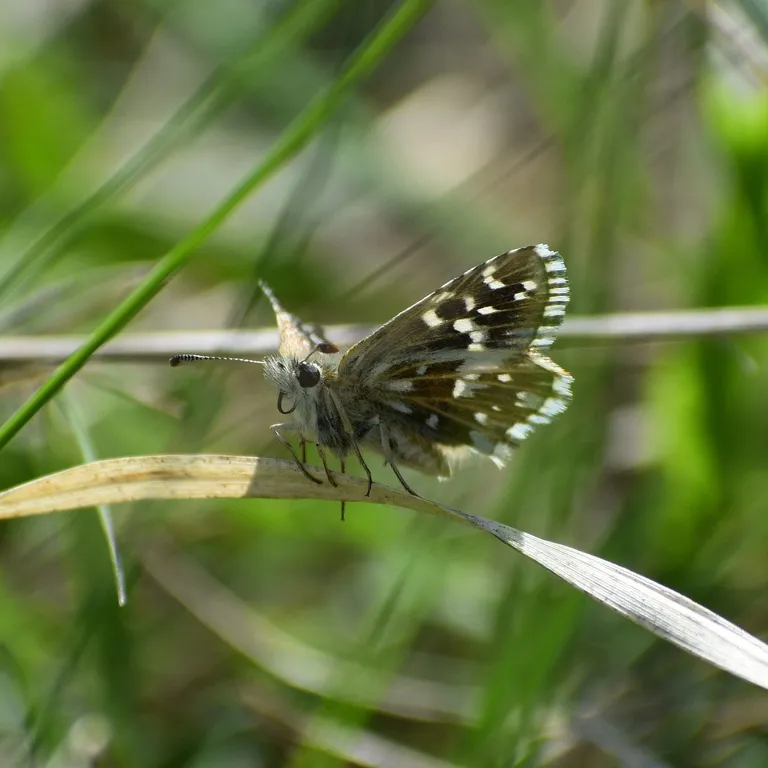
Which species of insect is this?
Pyrgus malvae
